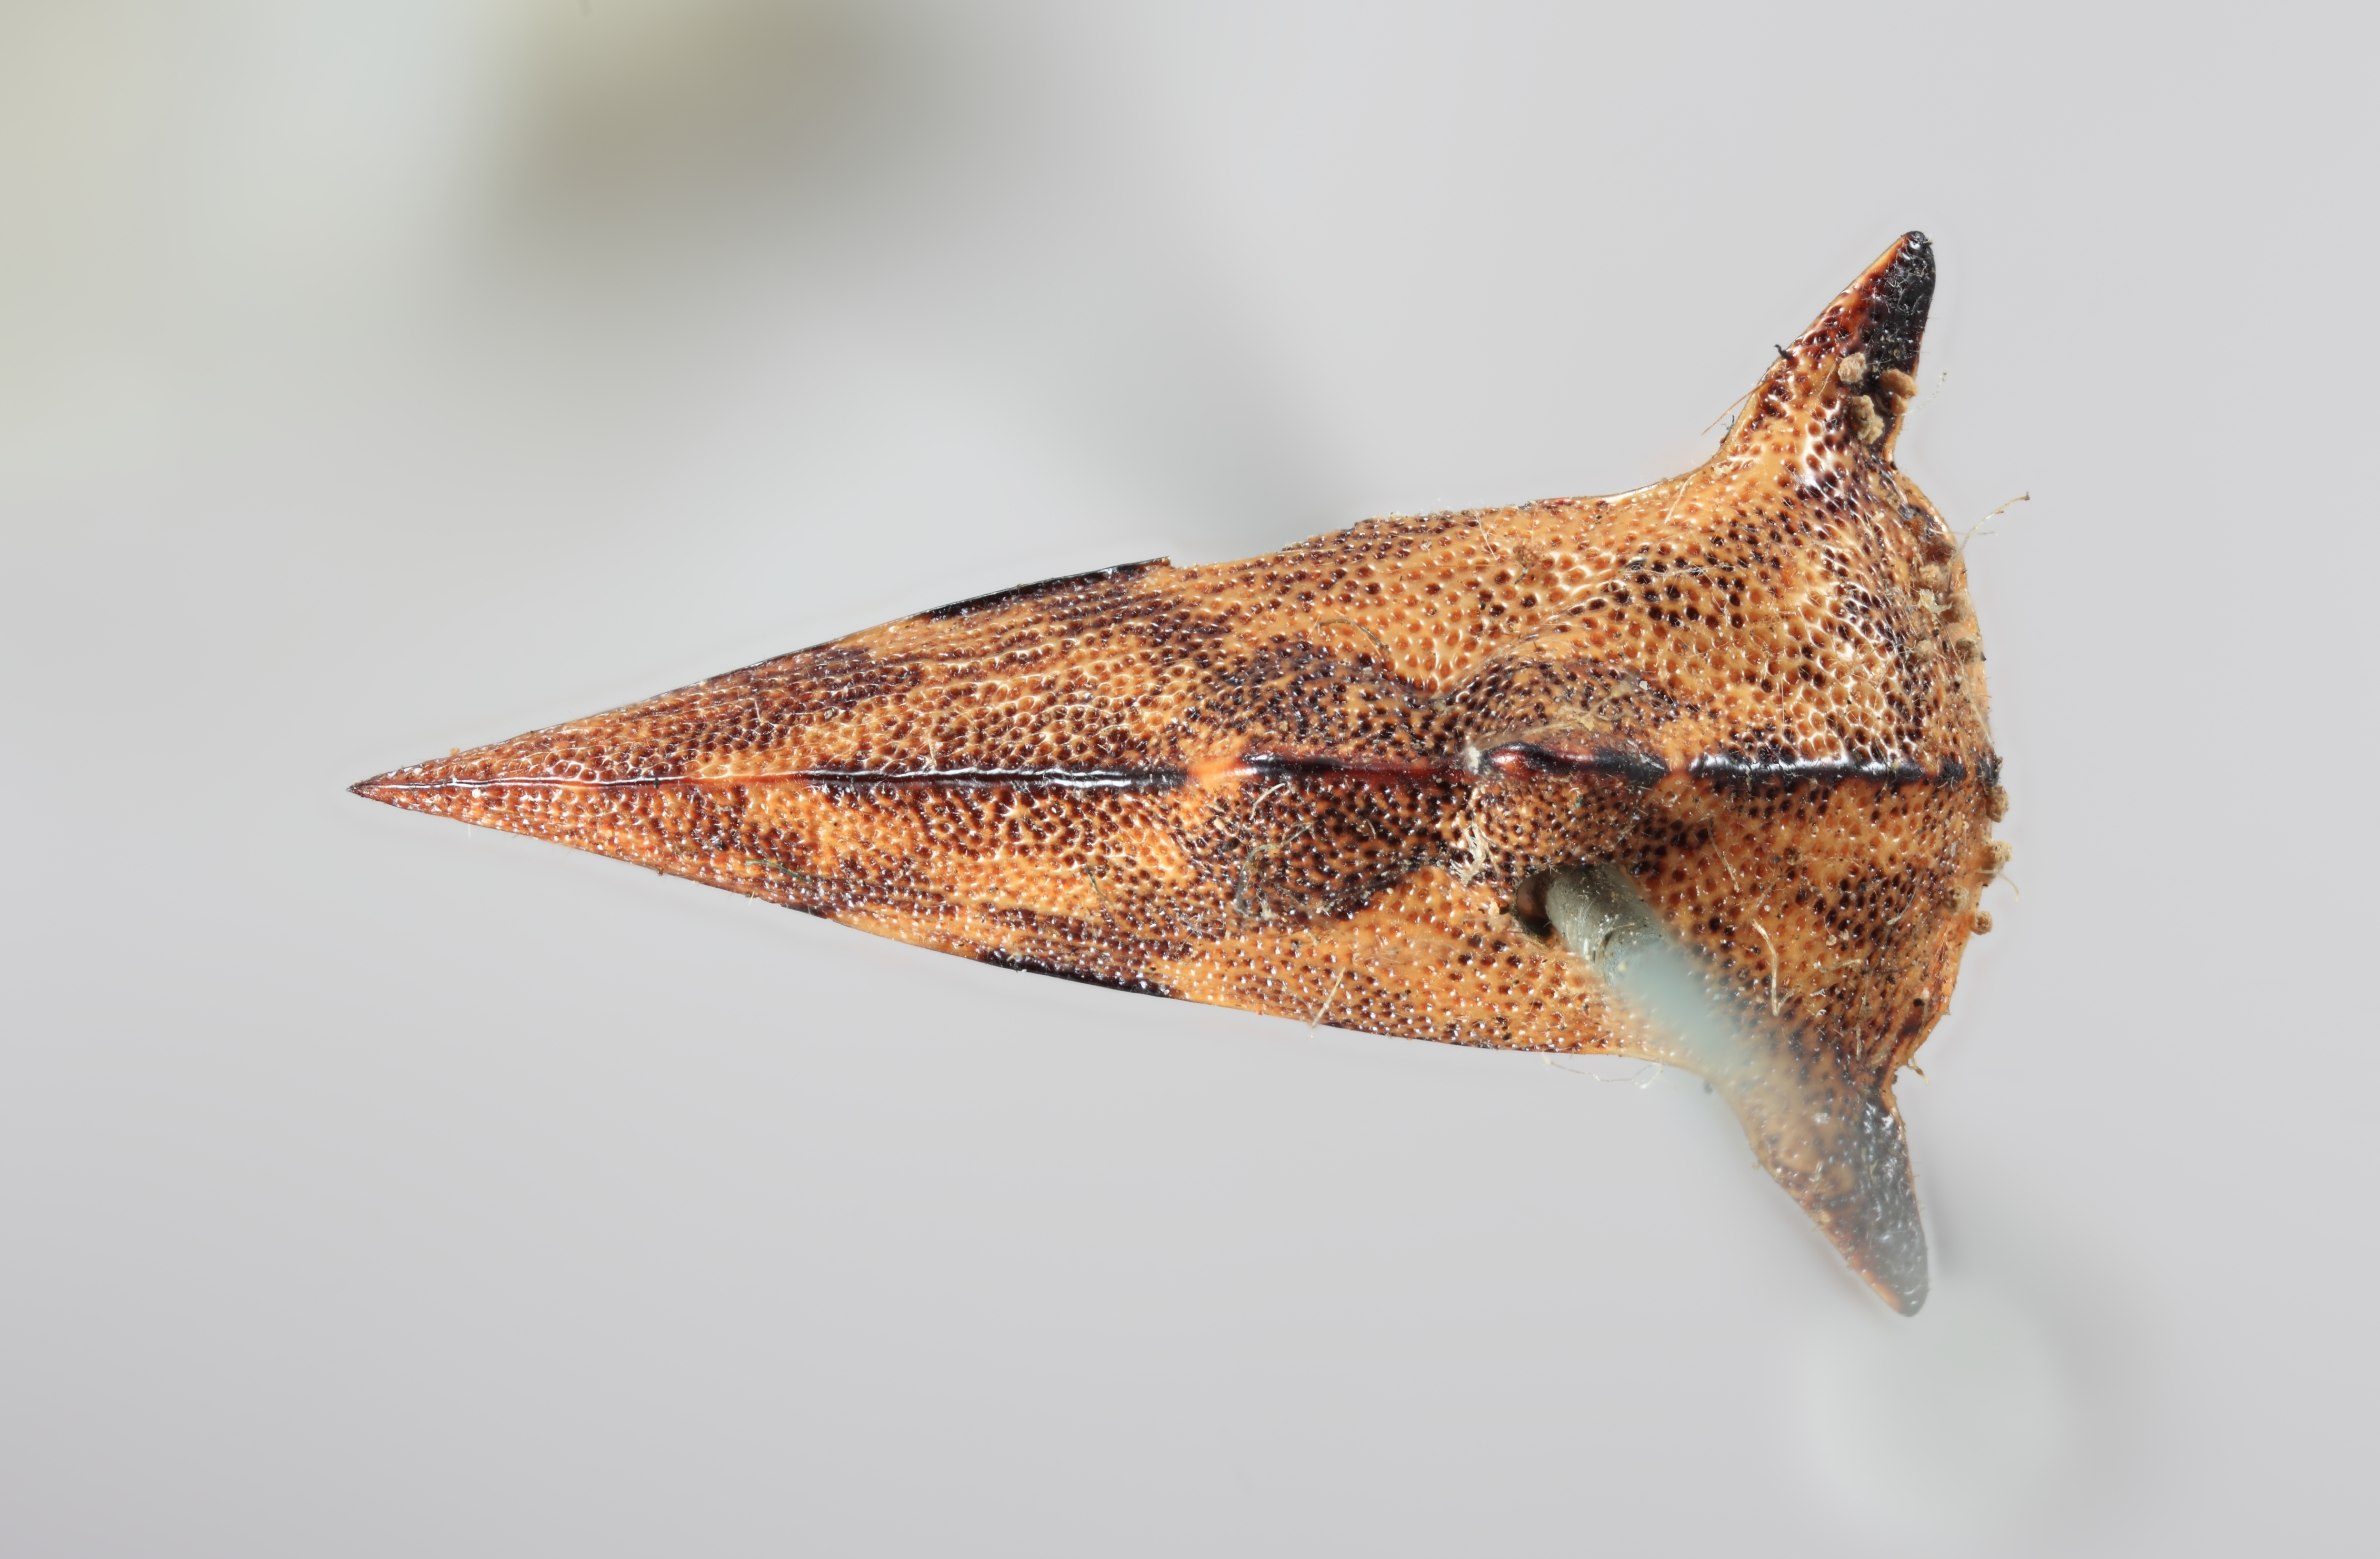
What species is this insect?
Heliria strombergi
